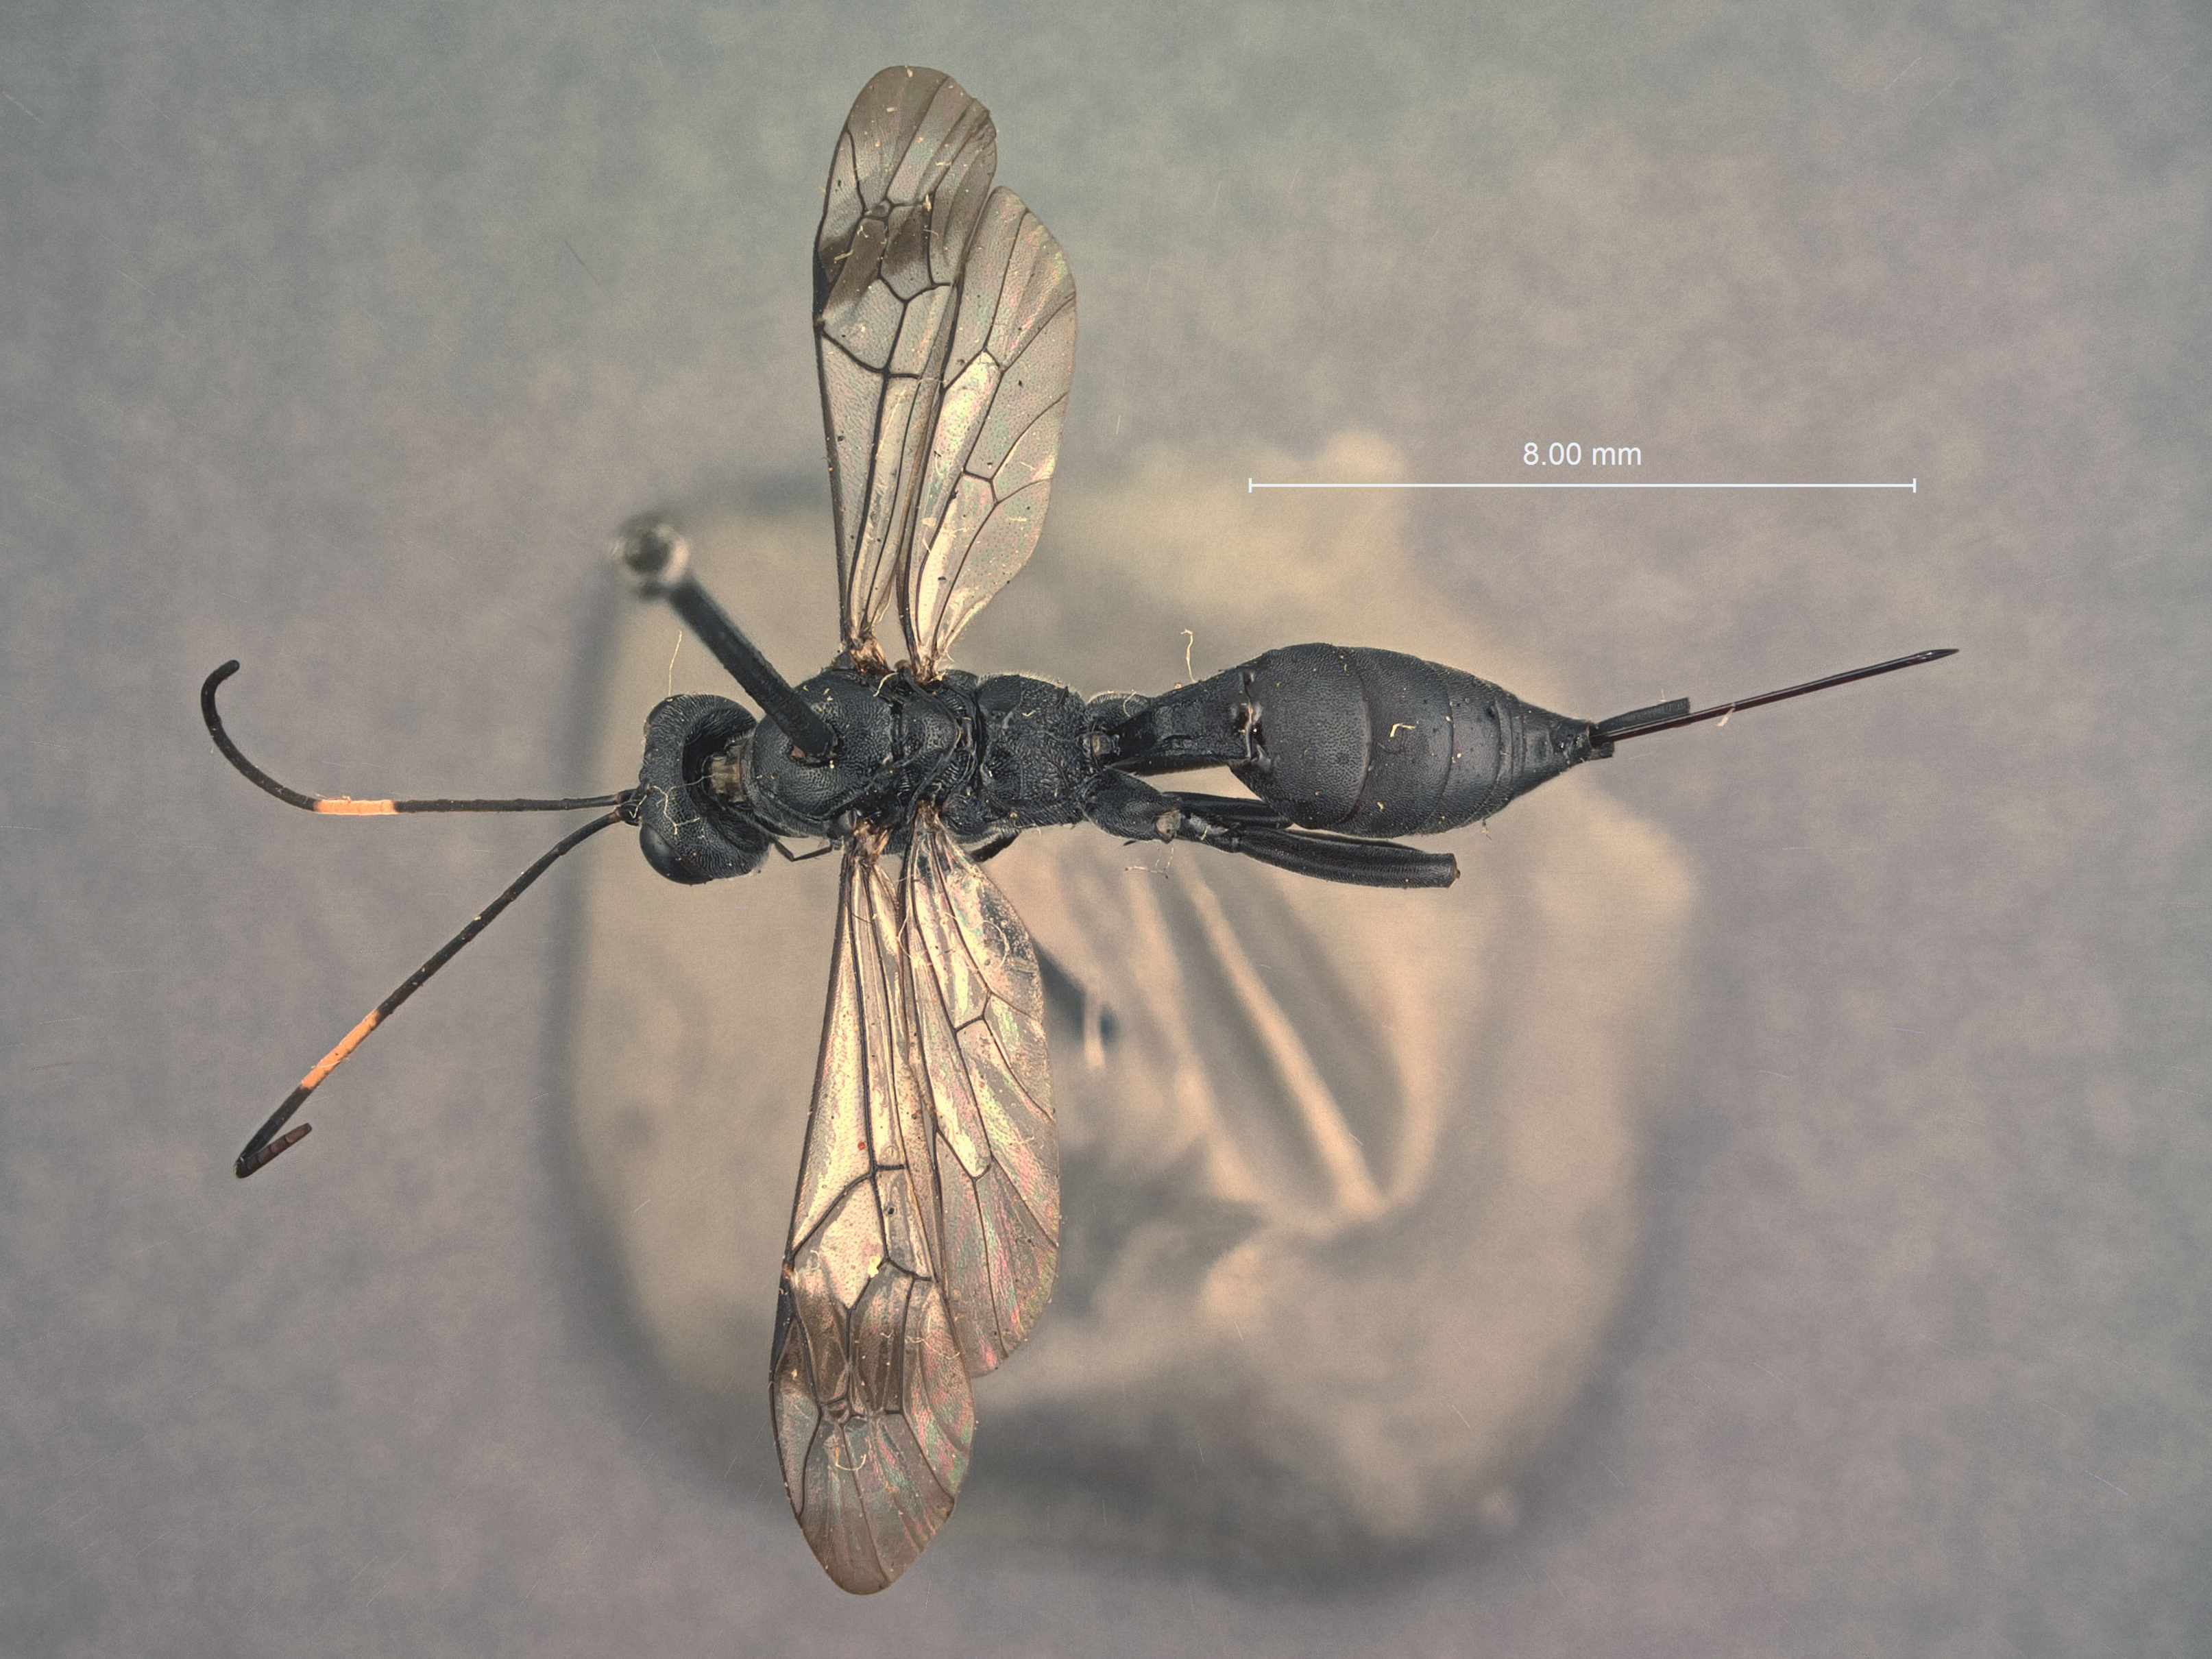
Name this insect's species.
Cryptoideus anthracinus
